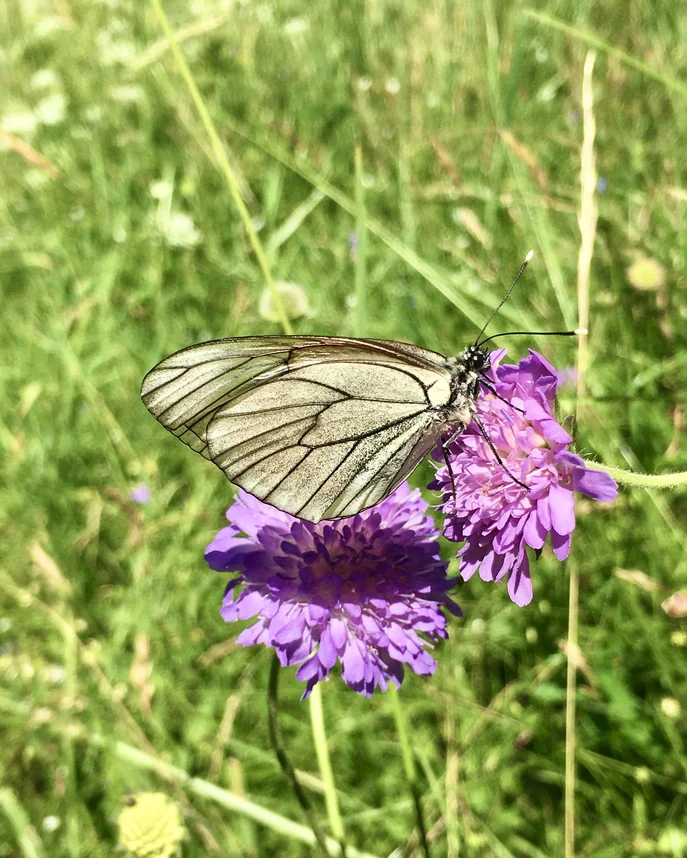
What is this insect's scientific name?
Aporia crataegi
